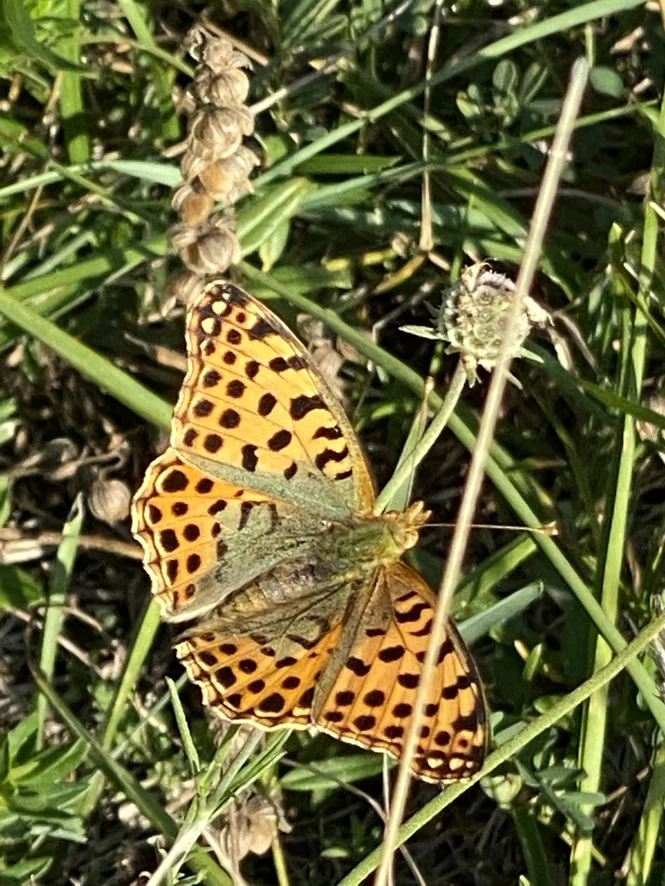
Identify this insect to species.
Issoria lathonia
